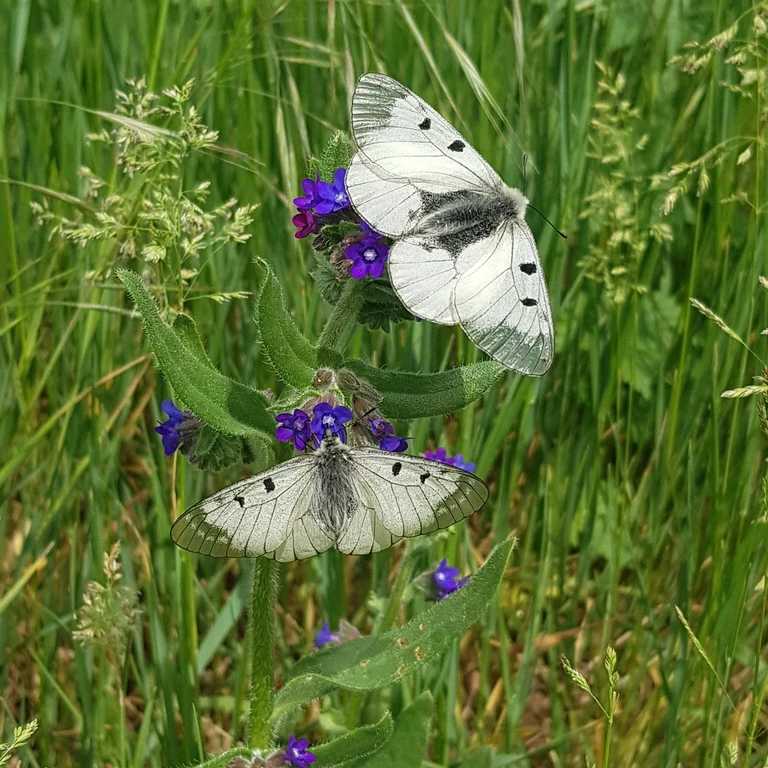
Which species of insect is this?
Parnassius mnemosyne
